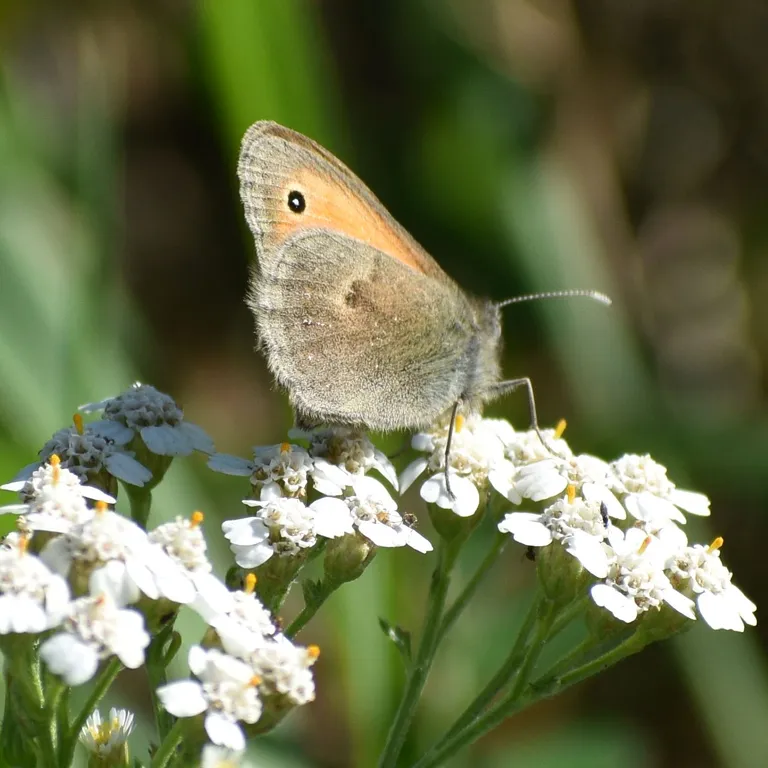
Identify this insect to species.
Coenonympha pamphilus
